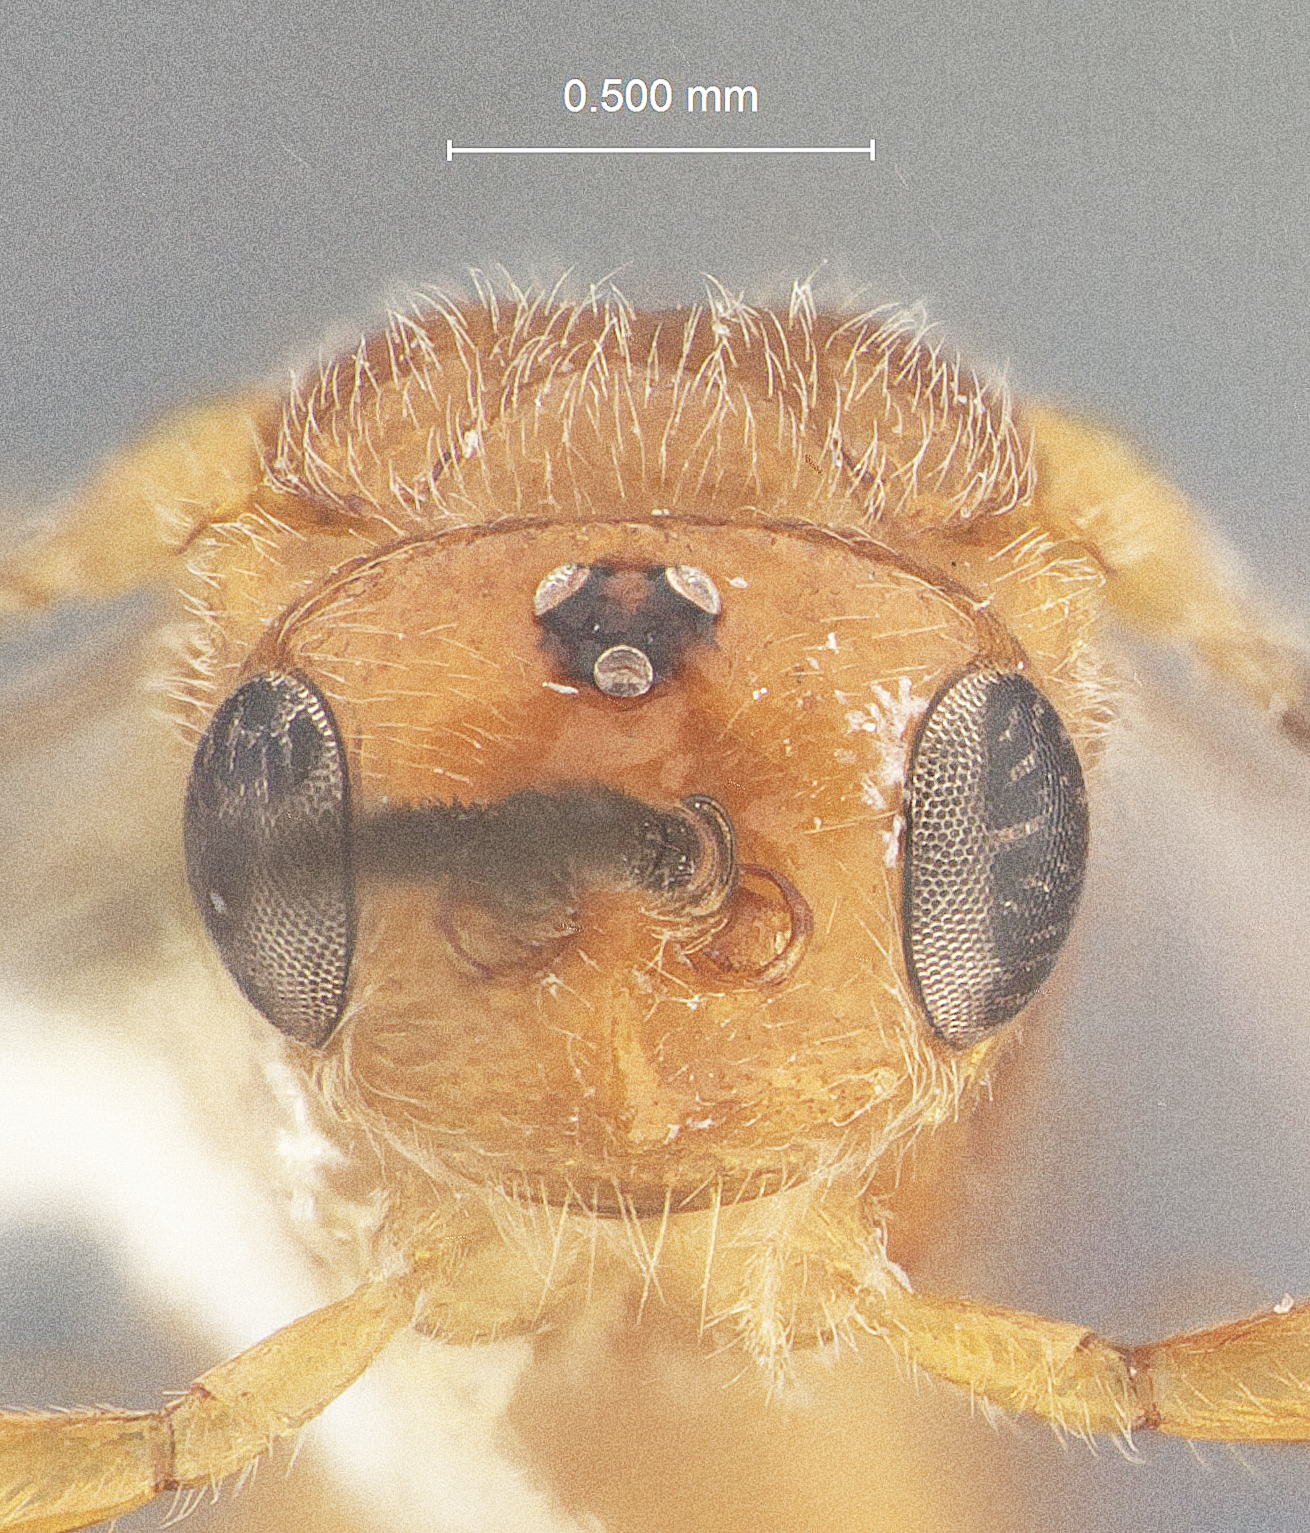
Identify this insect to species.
Biosteres sublaevis
